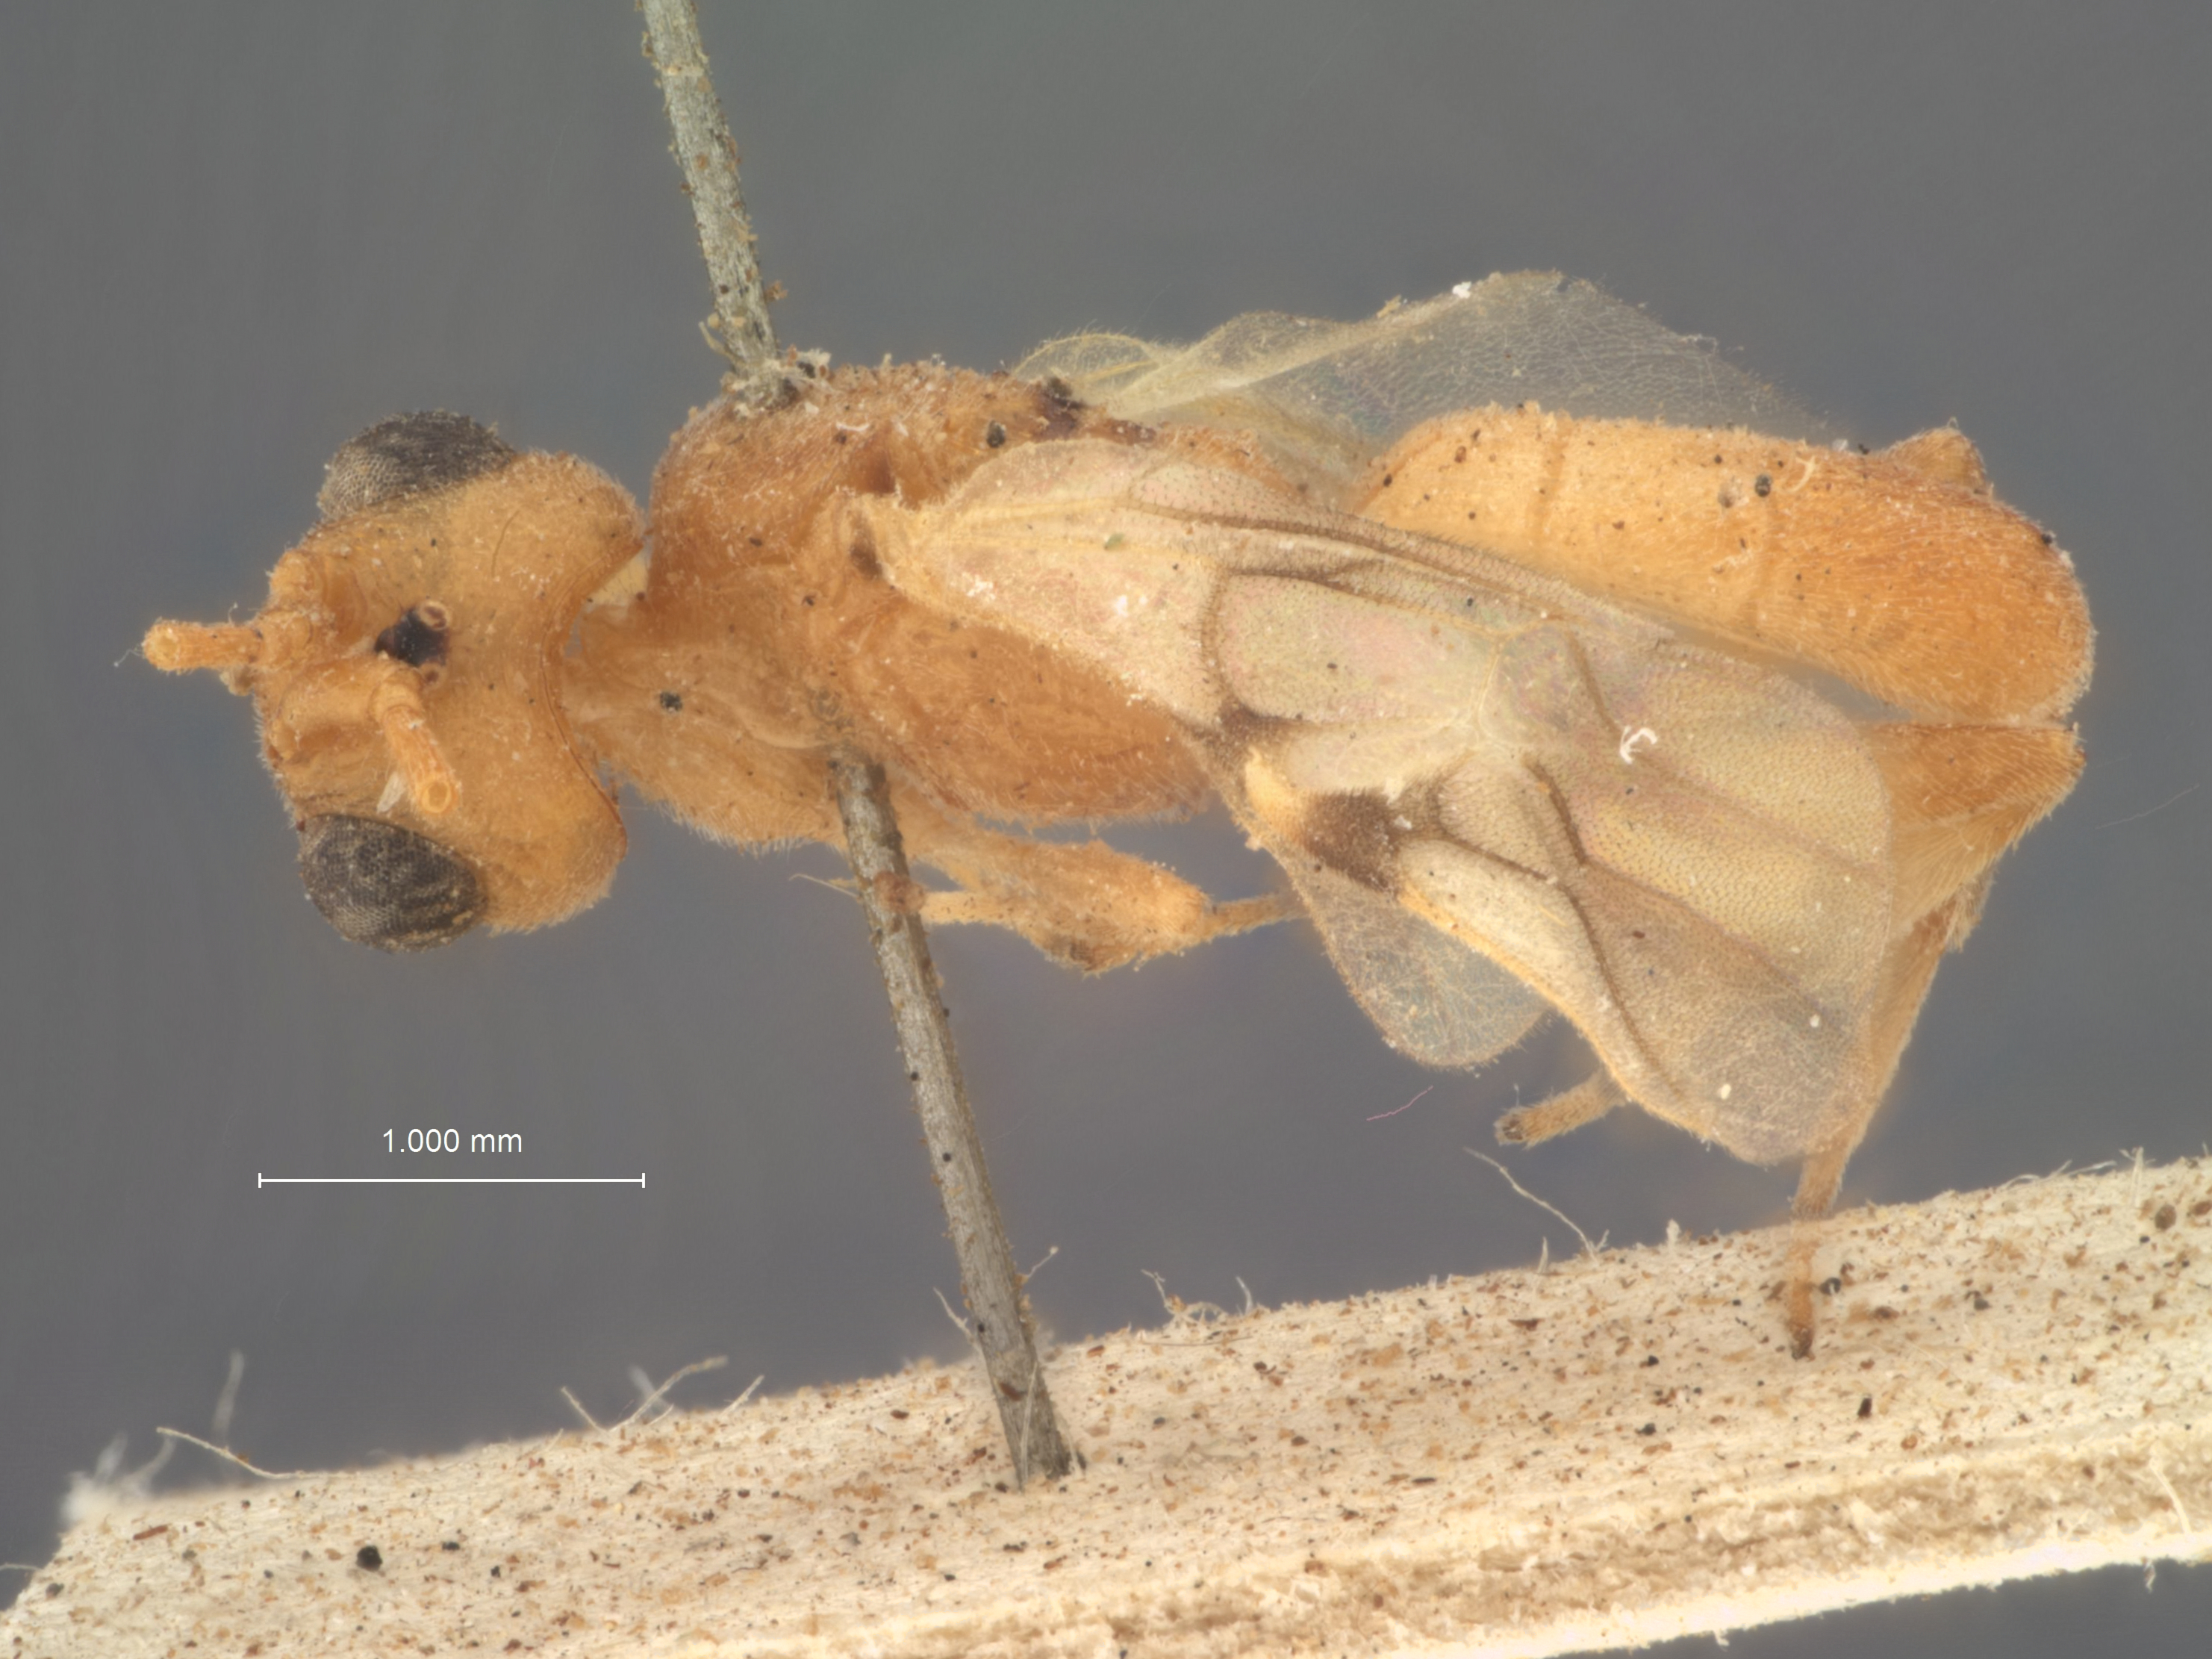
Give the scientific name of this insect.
Phanerotoma formosana
